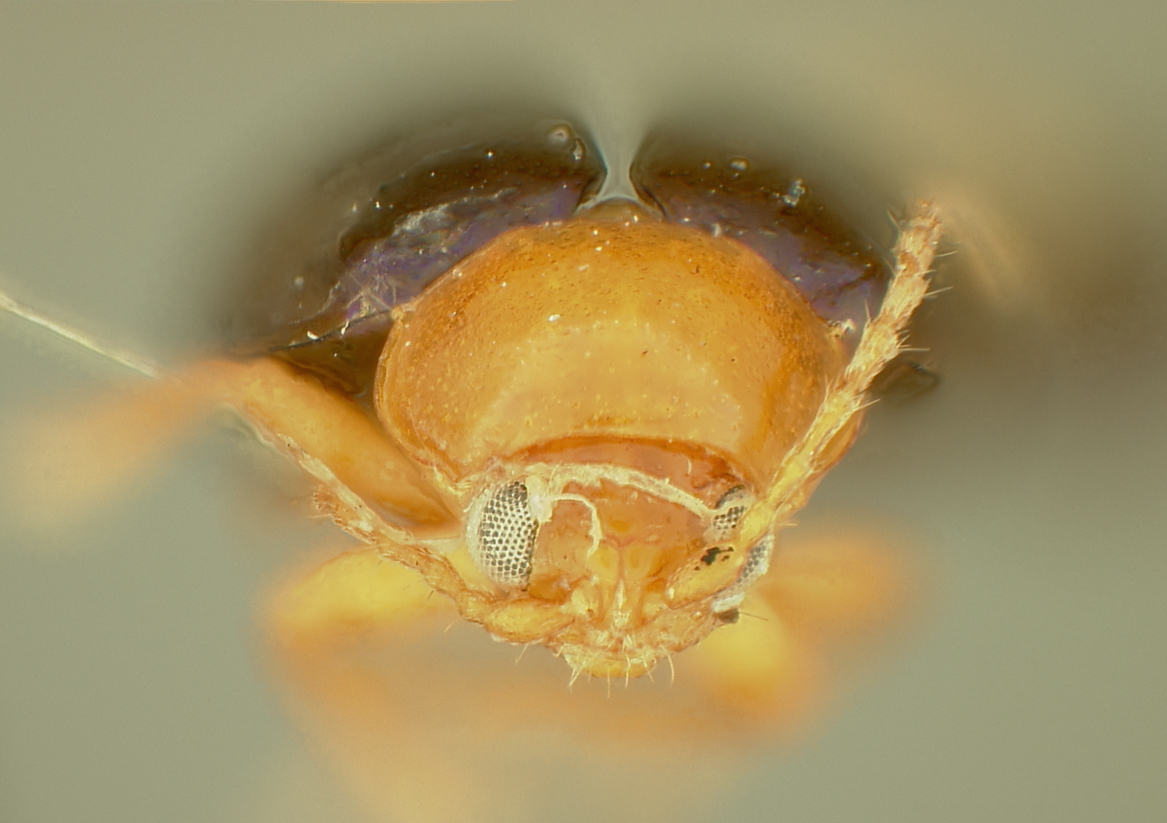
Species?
Homoschema hoffmani
